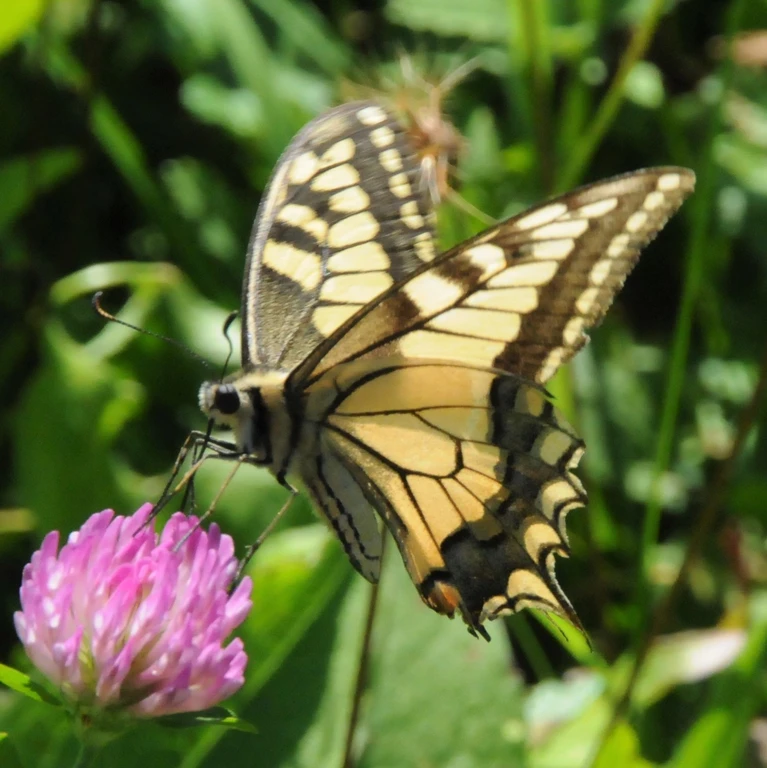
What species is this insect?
Papilio machaon
